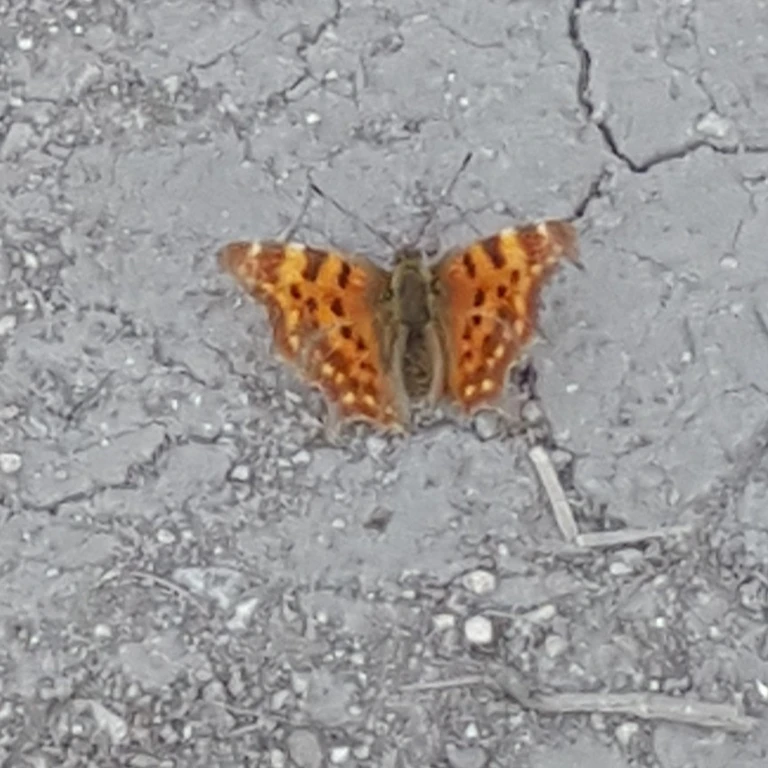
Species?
Polygonia c-album
